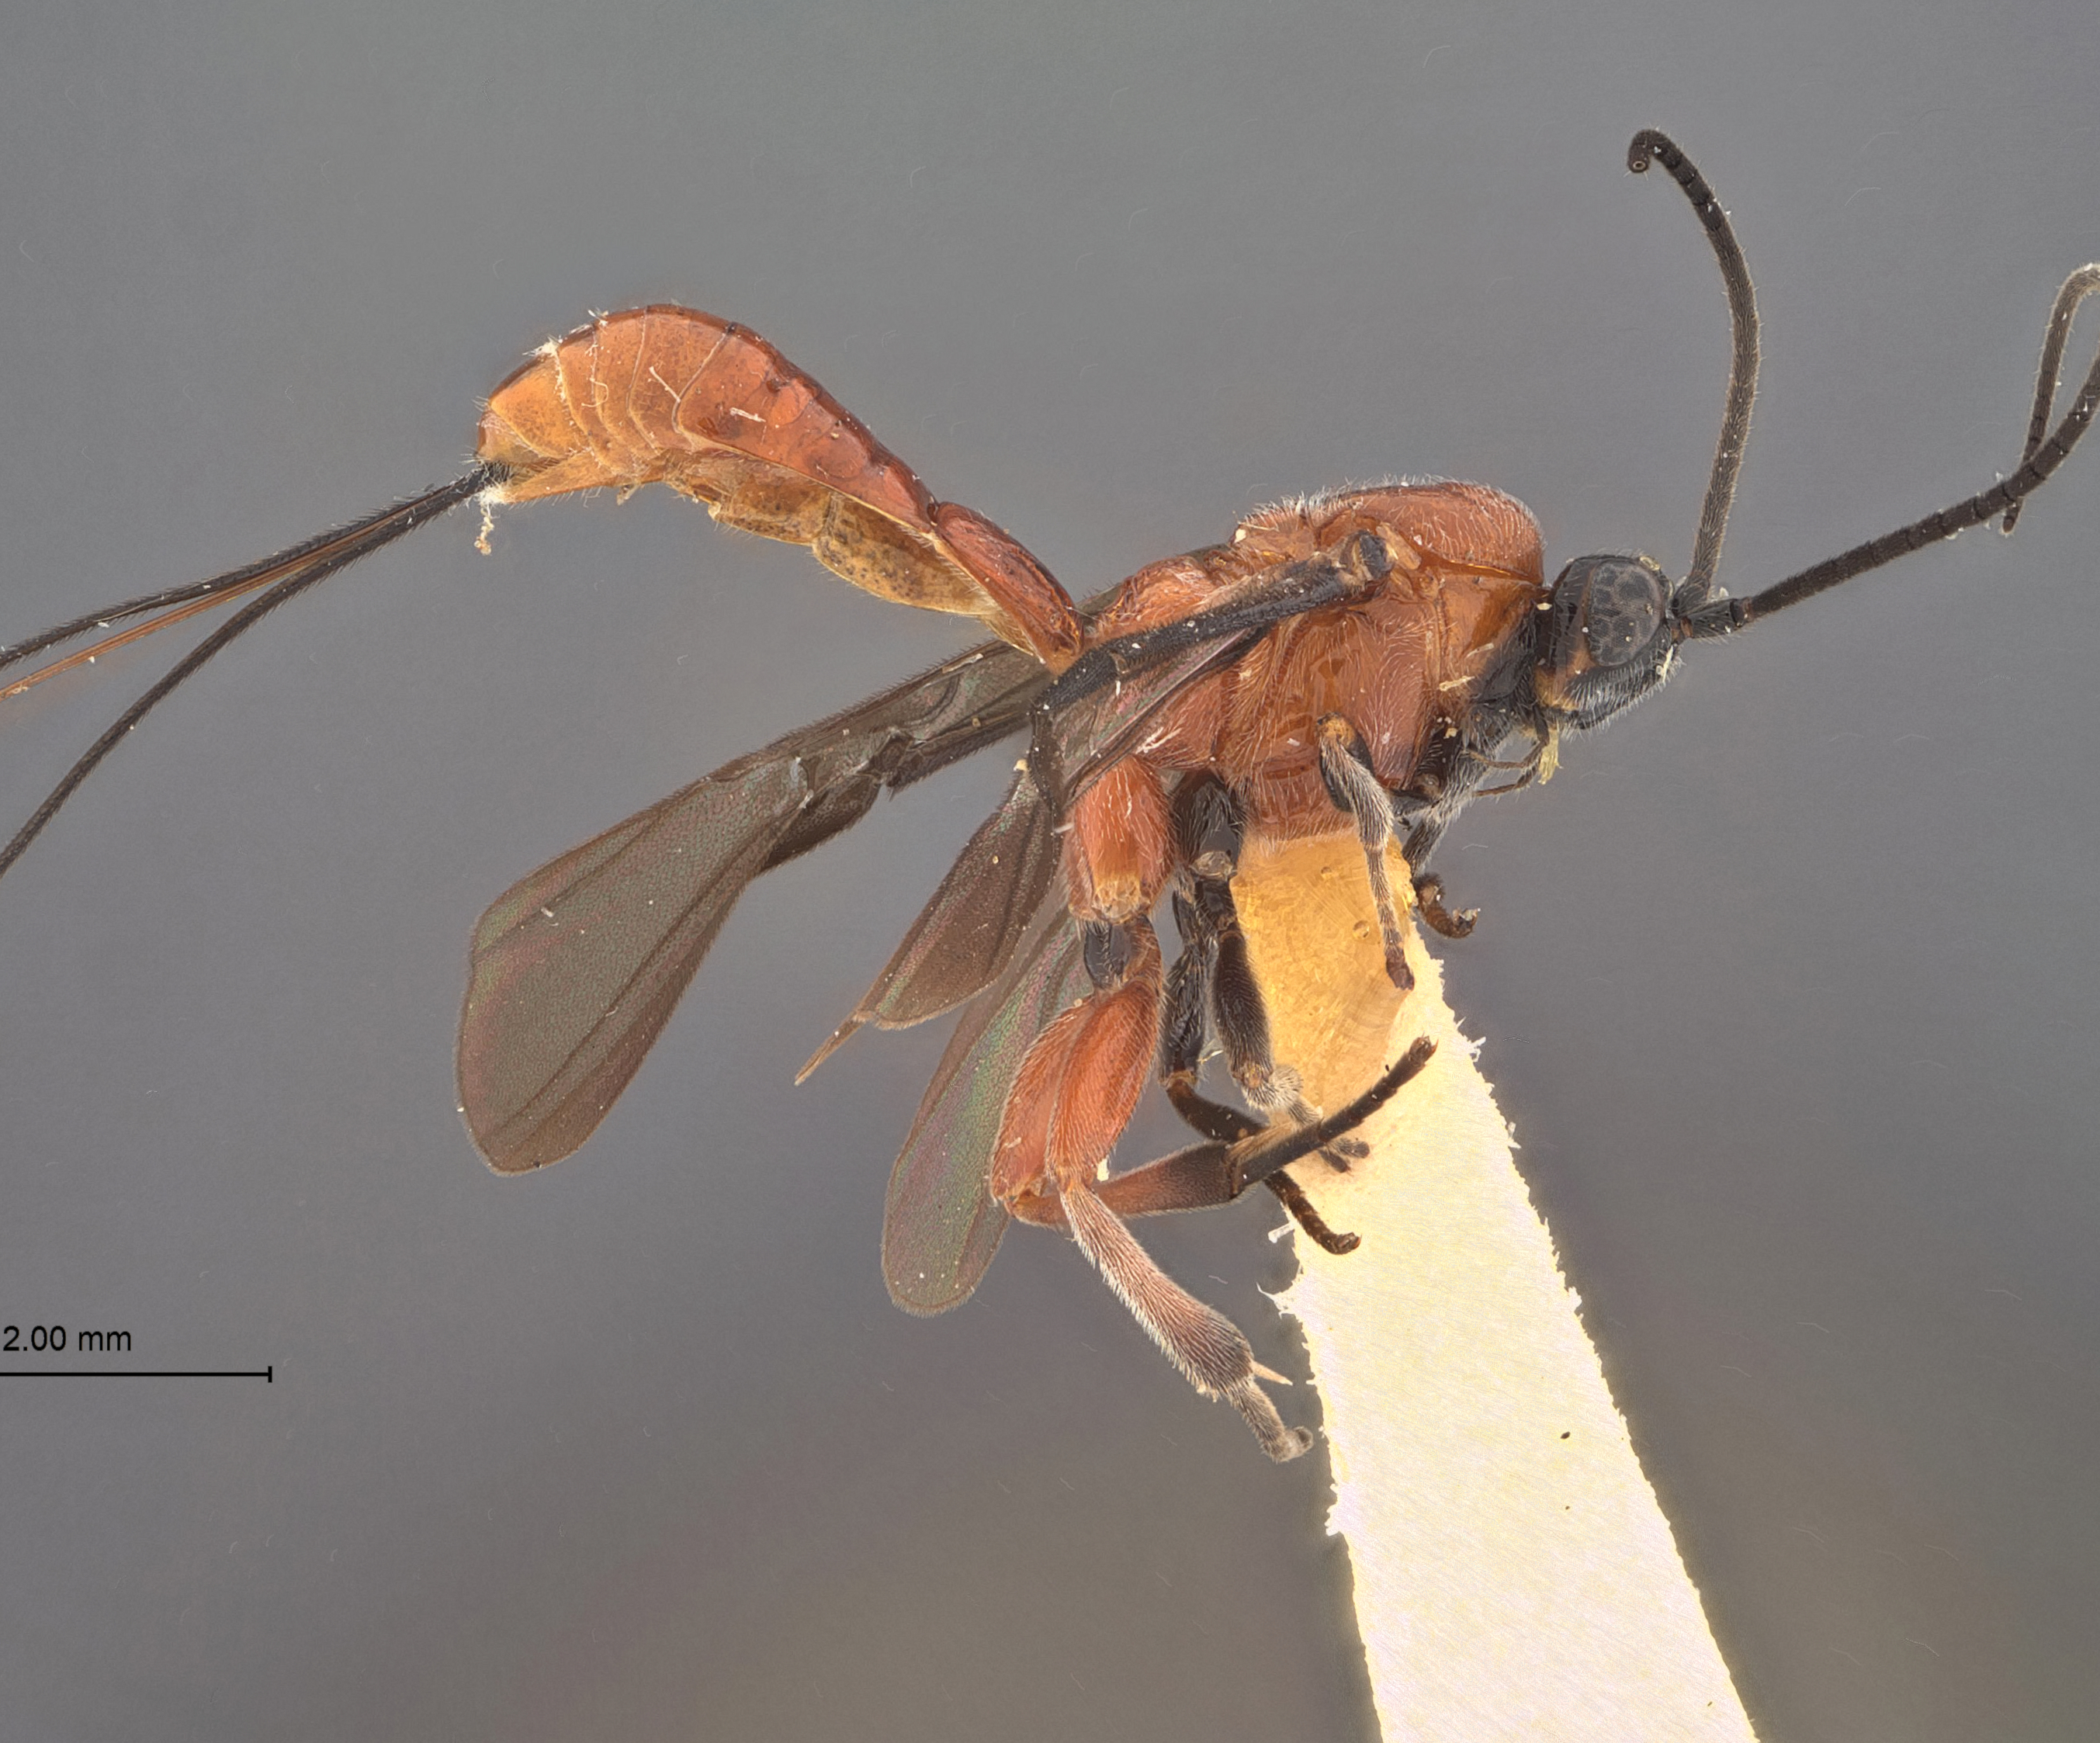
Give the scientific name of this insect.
Bassus nucicola
